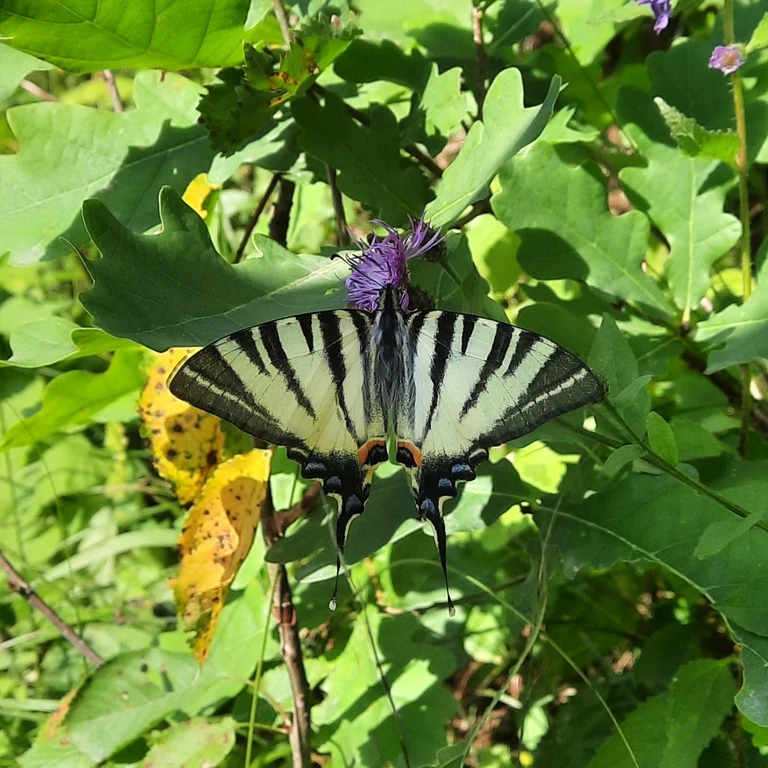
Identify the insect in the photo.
Iphiclides podalirius
